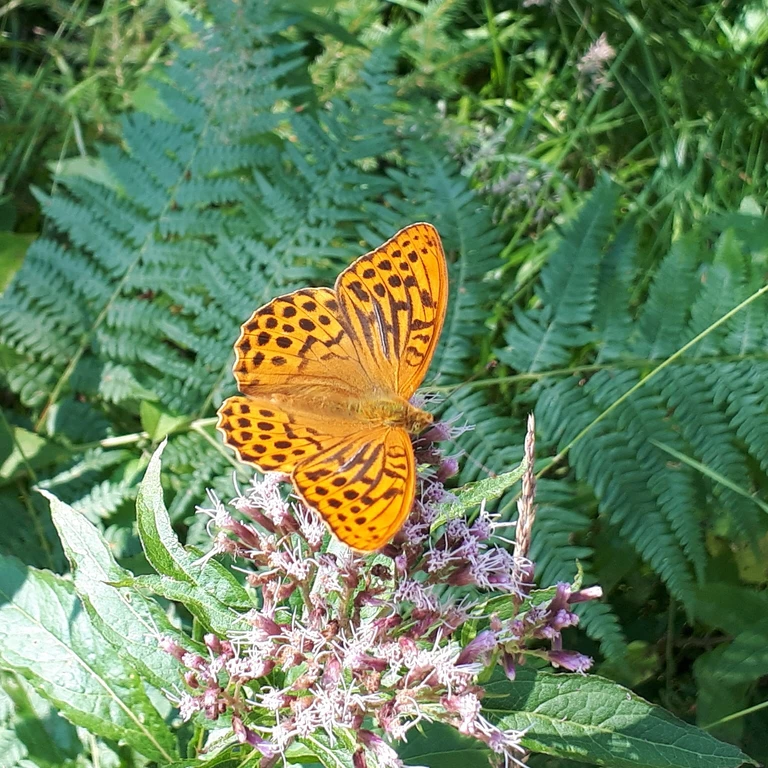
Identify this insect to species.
Argynnis paphia
